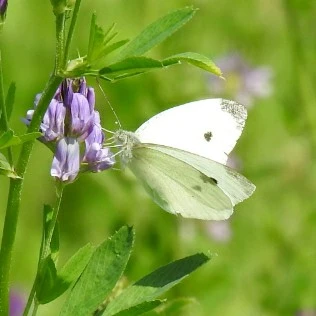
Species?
Pieris rapae
